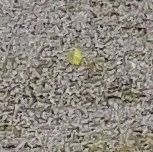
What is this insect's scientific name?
Gonepteryx rhamni
